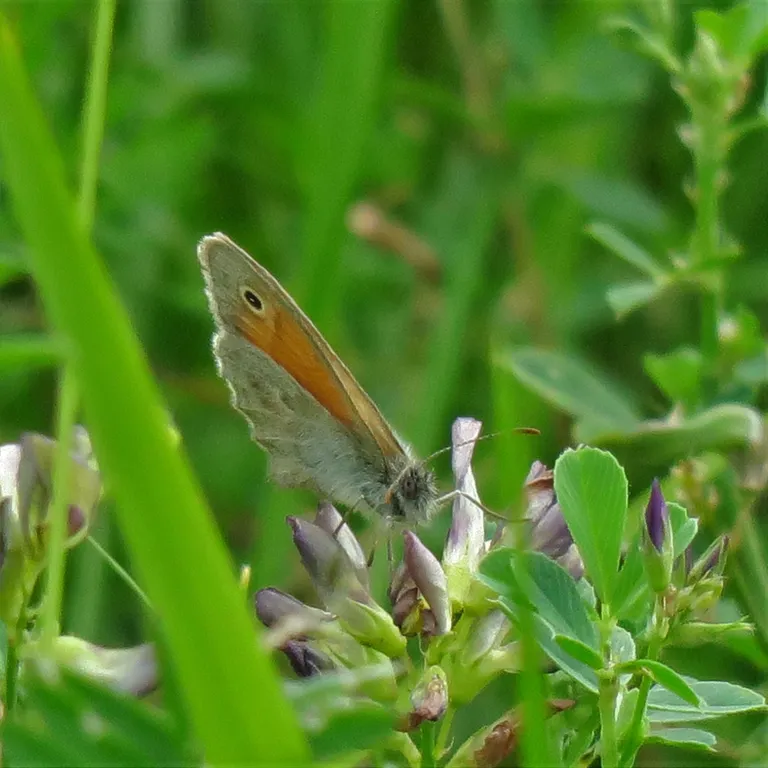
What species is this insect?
Coenonympha pamphilus
